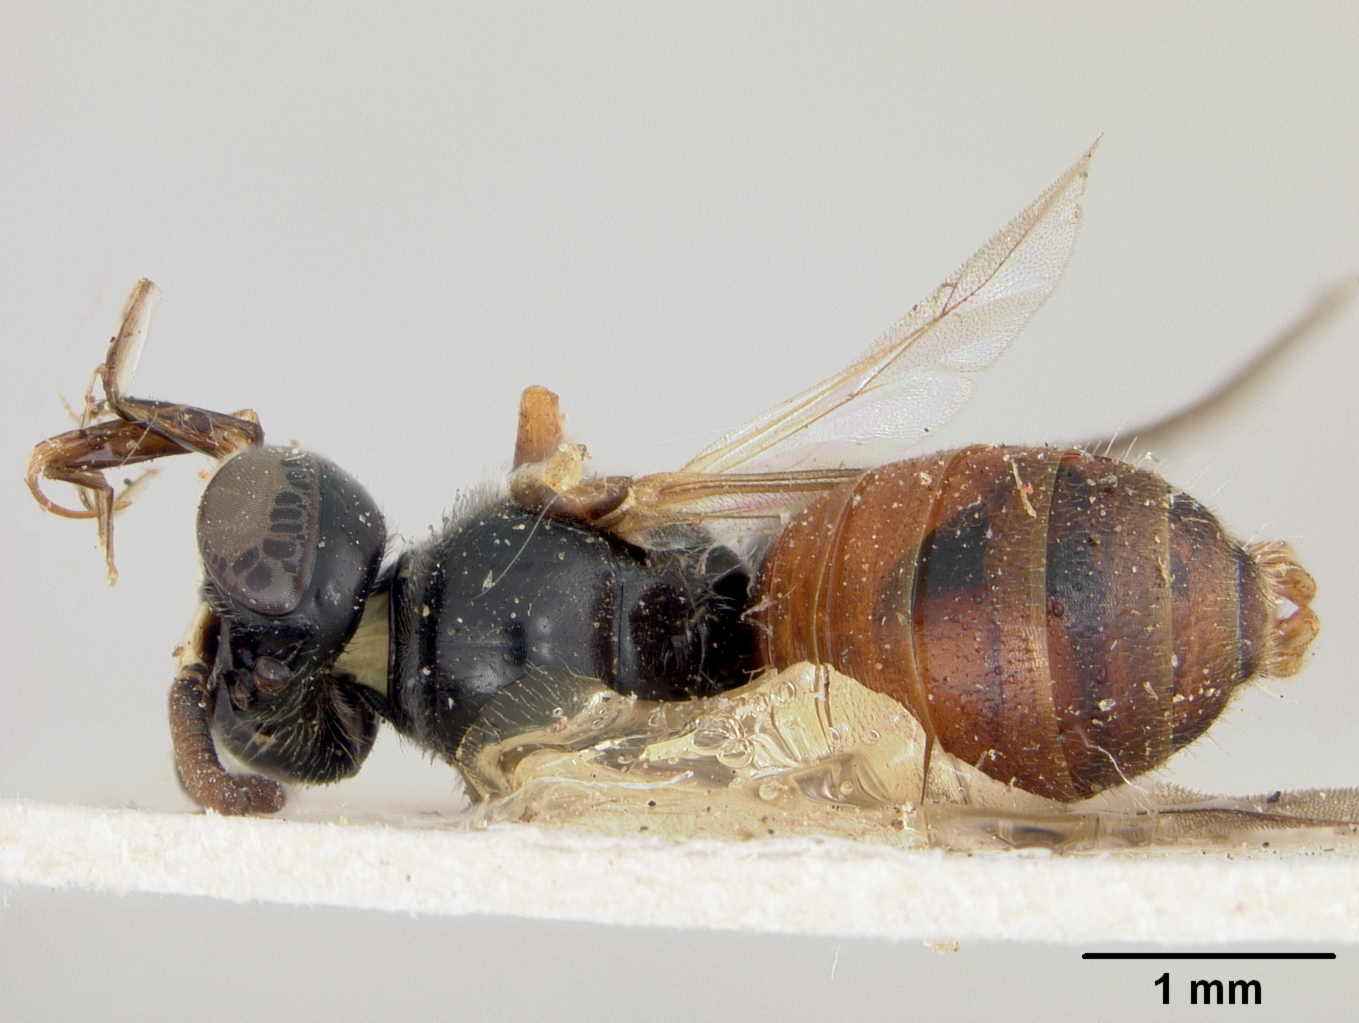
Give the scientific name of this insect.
Exoneura clarissima
